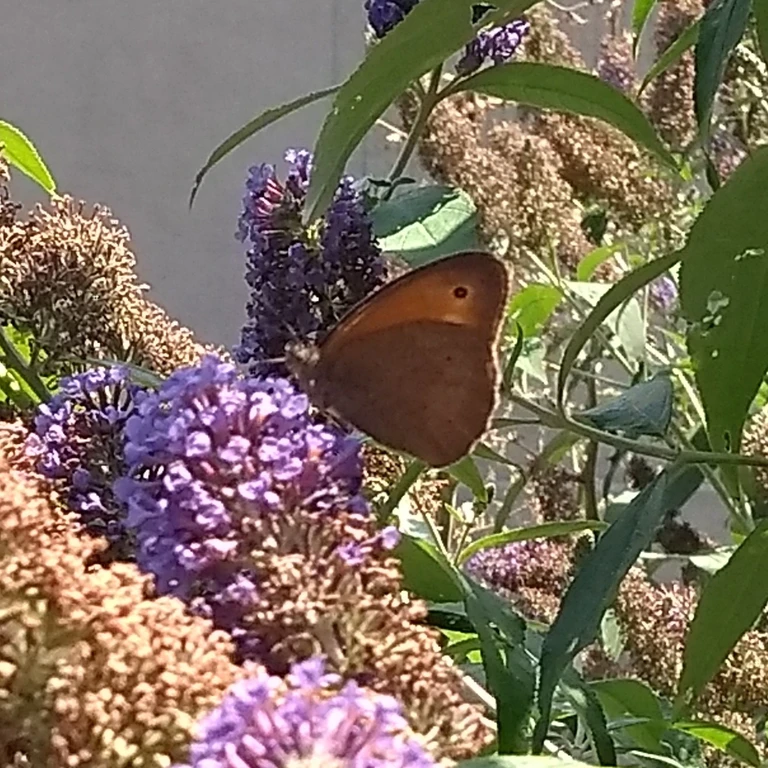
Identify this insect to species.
Maniola jurtina
